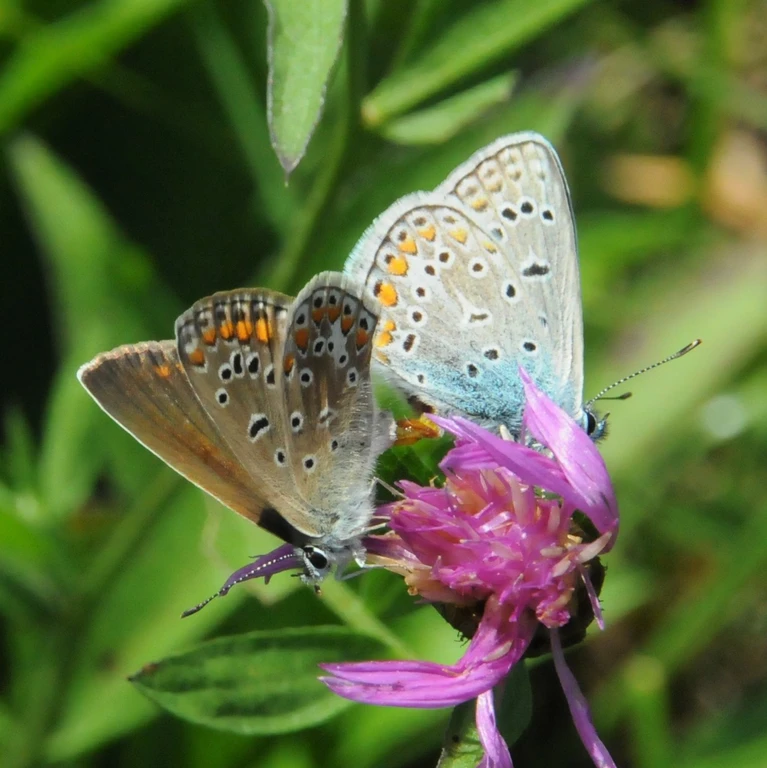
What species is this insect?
Polyommatus icarus
